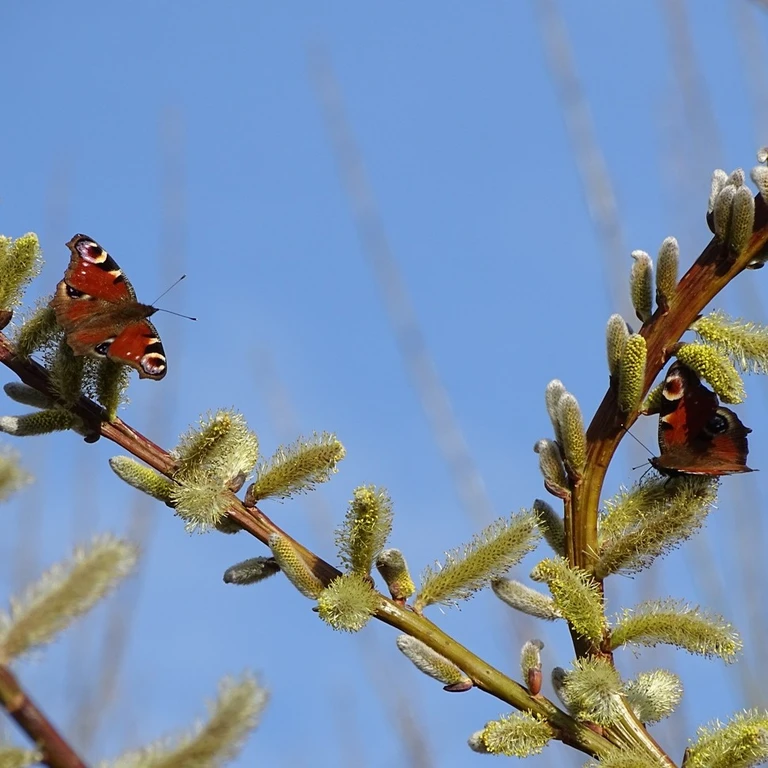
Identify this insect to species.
Aglais io
